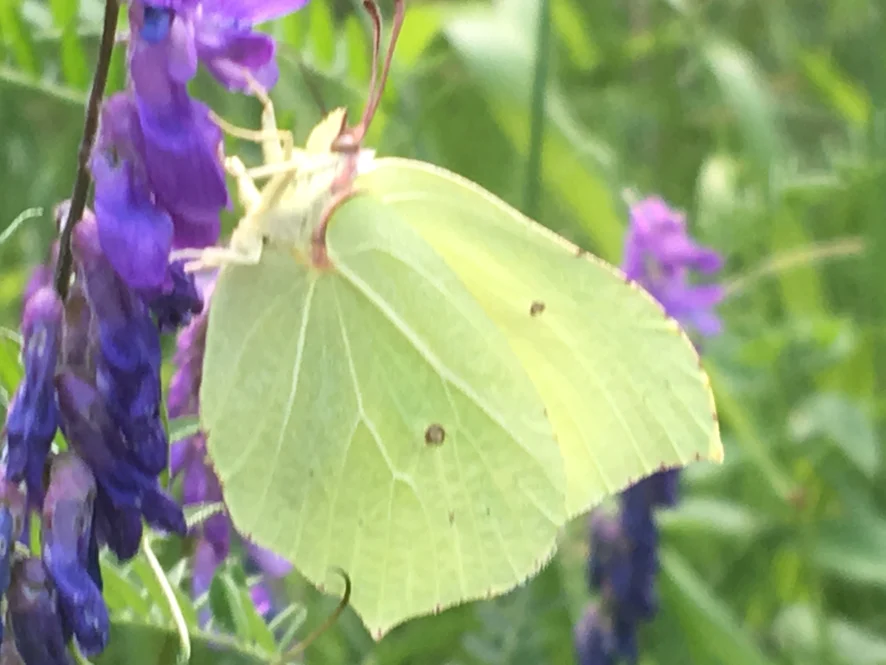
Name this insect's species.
Gonepteryx rhamni
